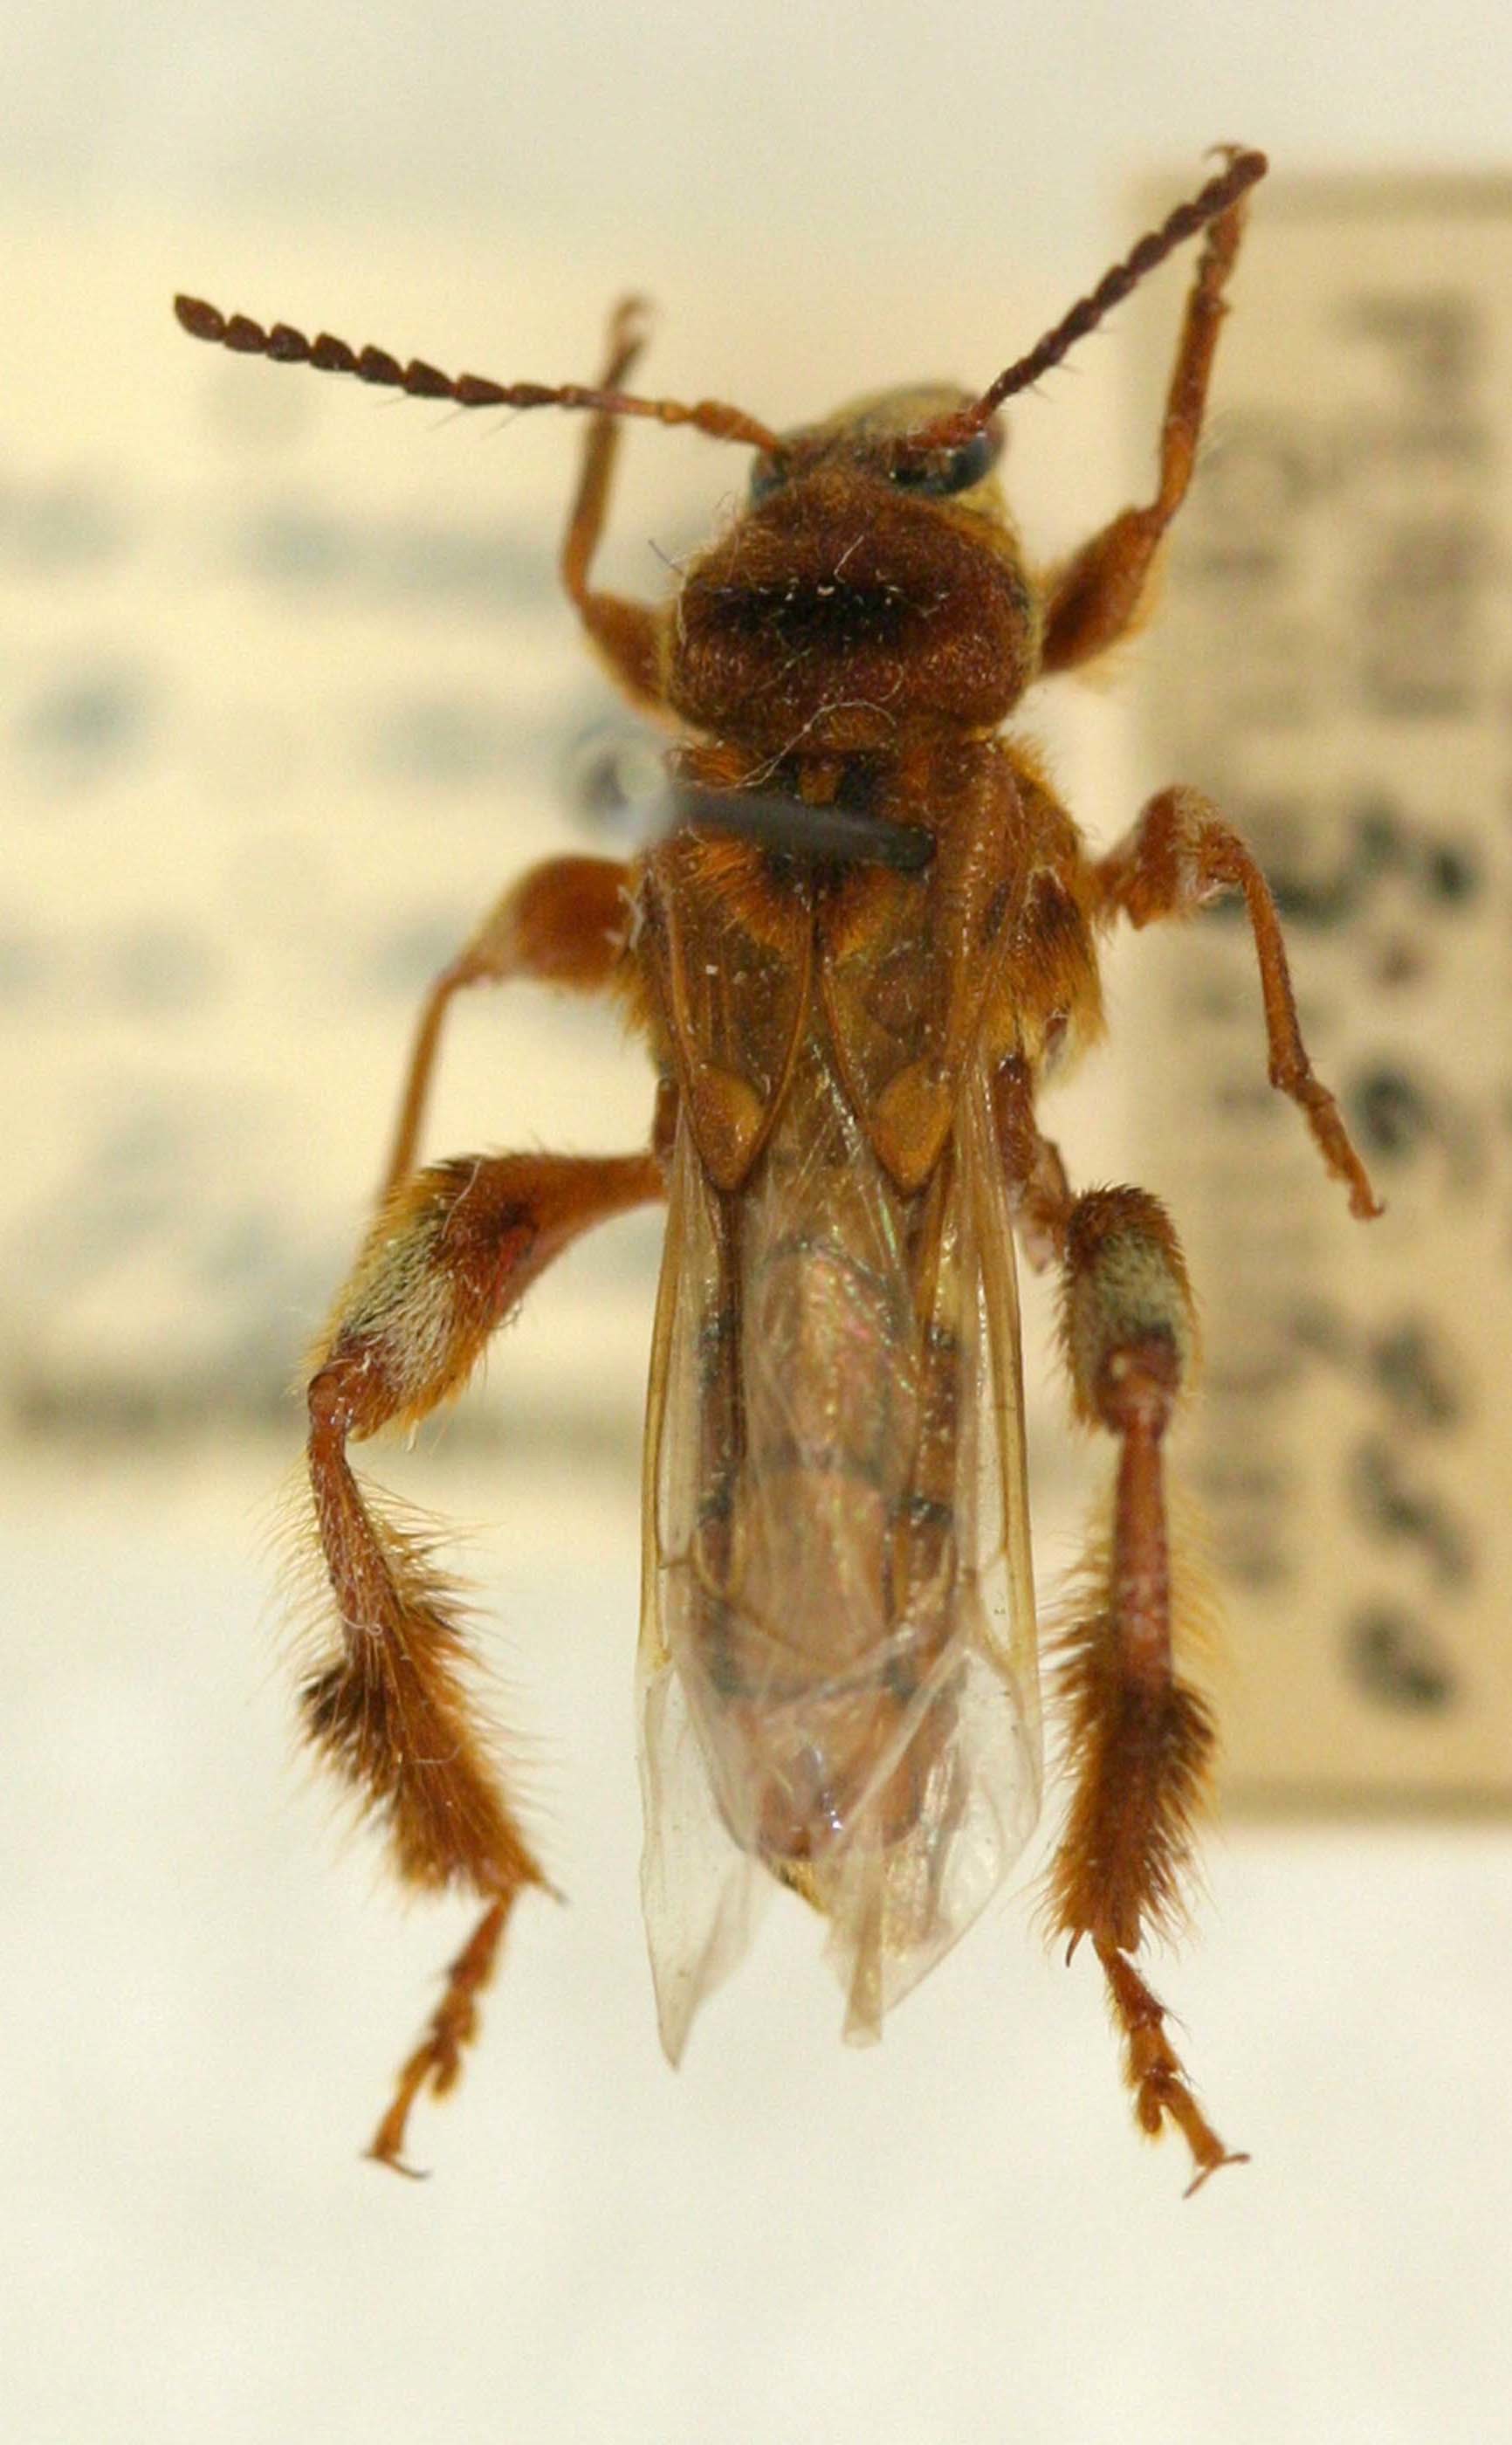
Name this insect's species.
Epimelitta meliponica
